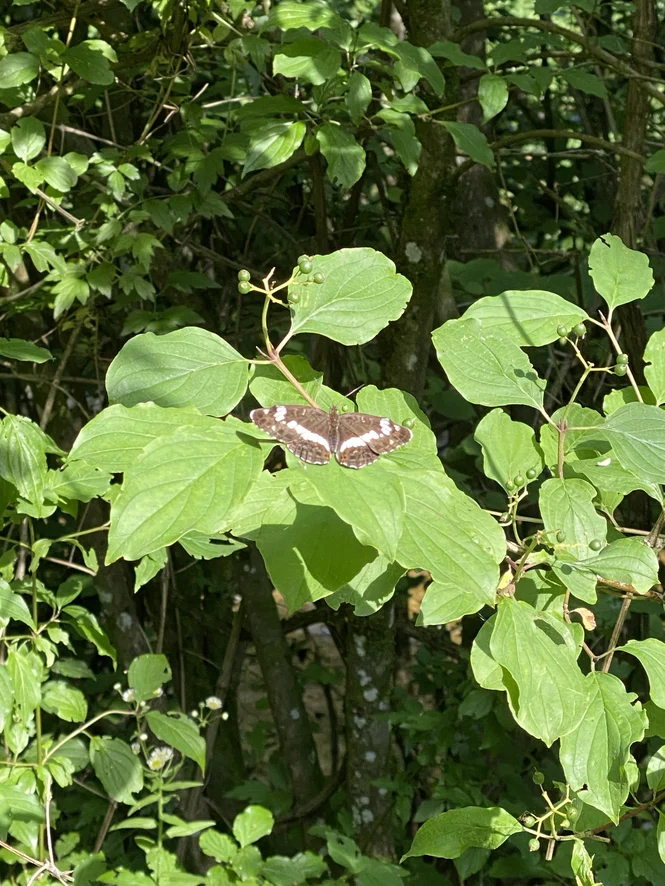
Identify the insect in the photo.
Limenitis camilla (also Ladoga camilla)
